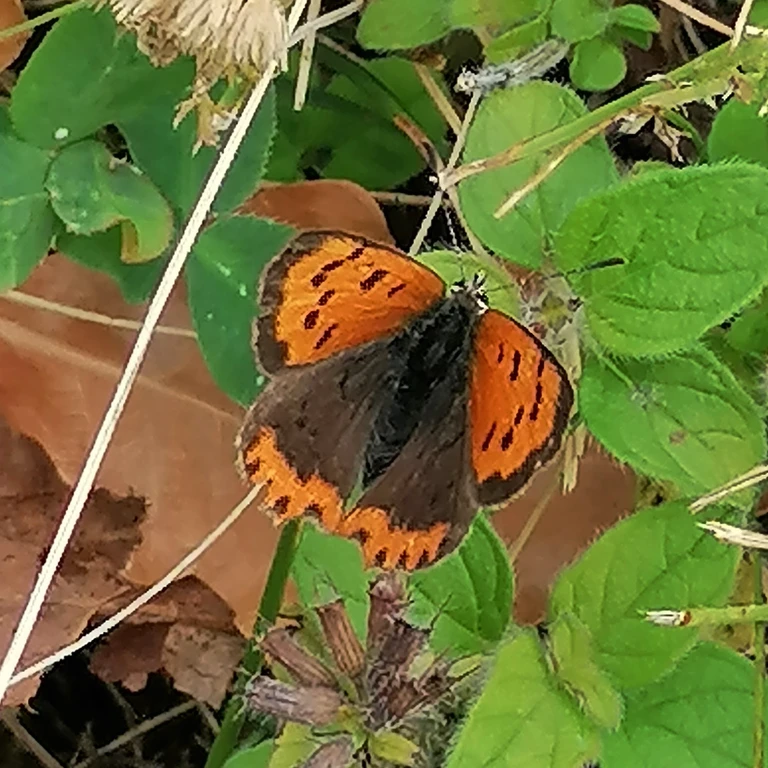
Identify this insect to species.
Lycaena phlaeas
